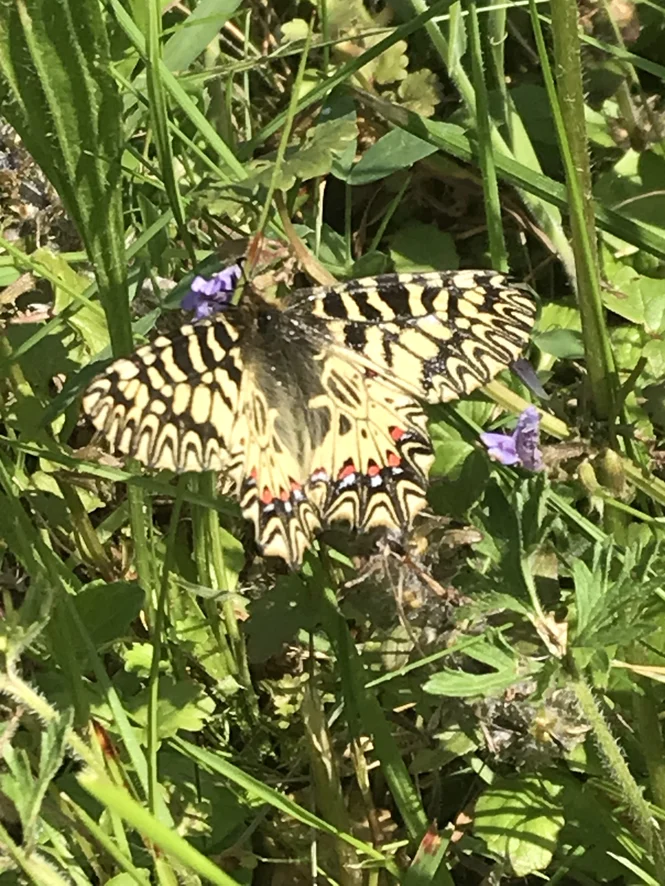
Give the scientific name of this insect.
Zerynthia polyxena
